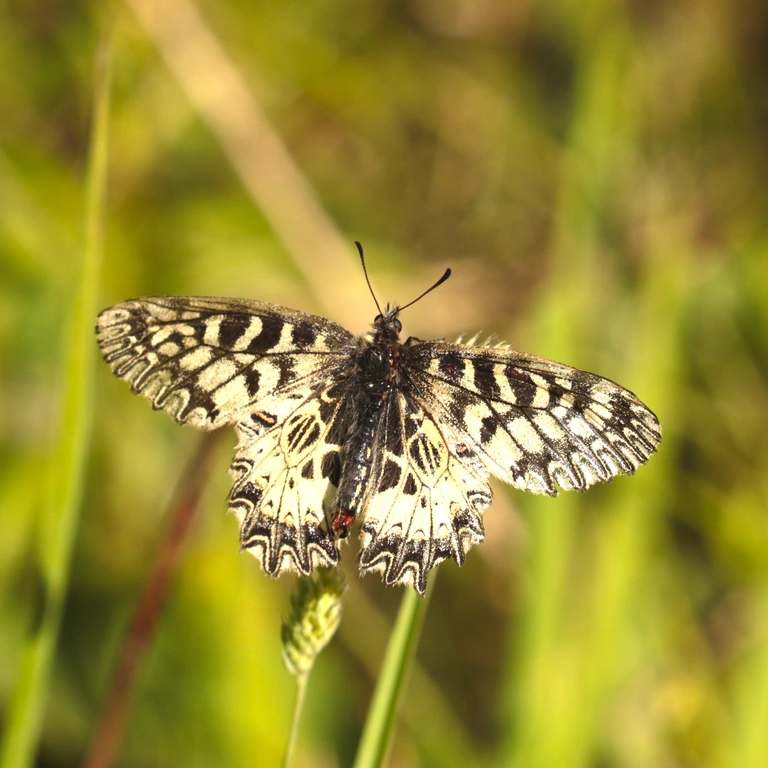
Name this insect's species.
Zerynthia polyxena
